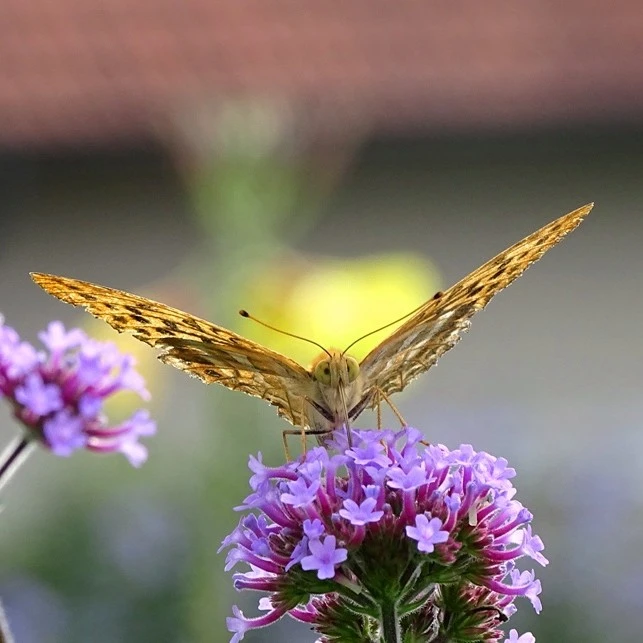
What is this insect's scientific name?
Argynnis paphia
